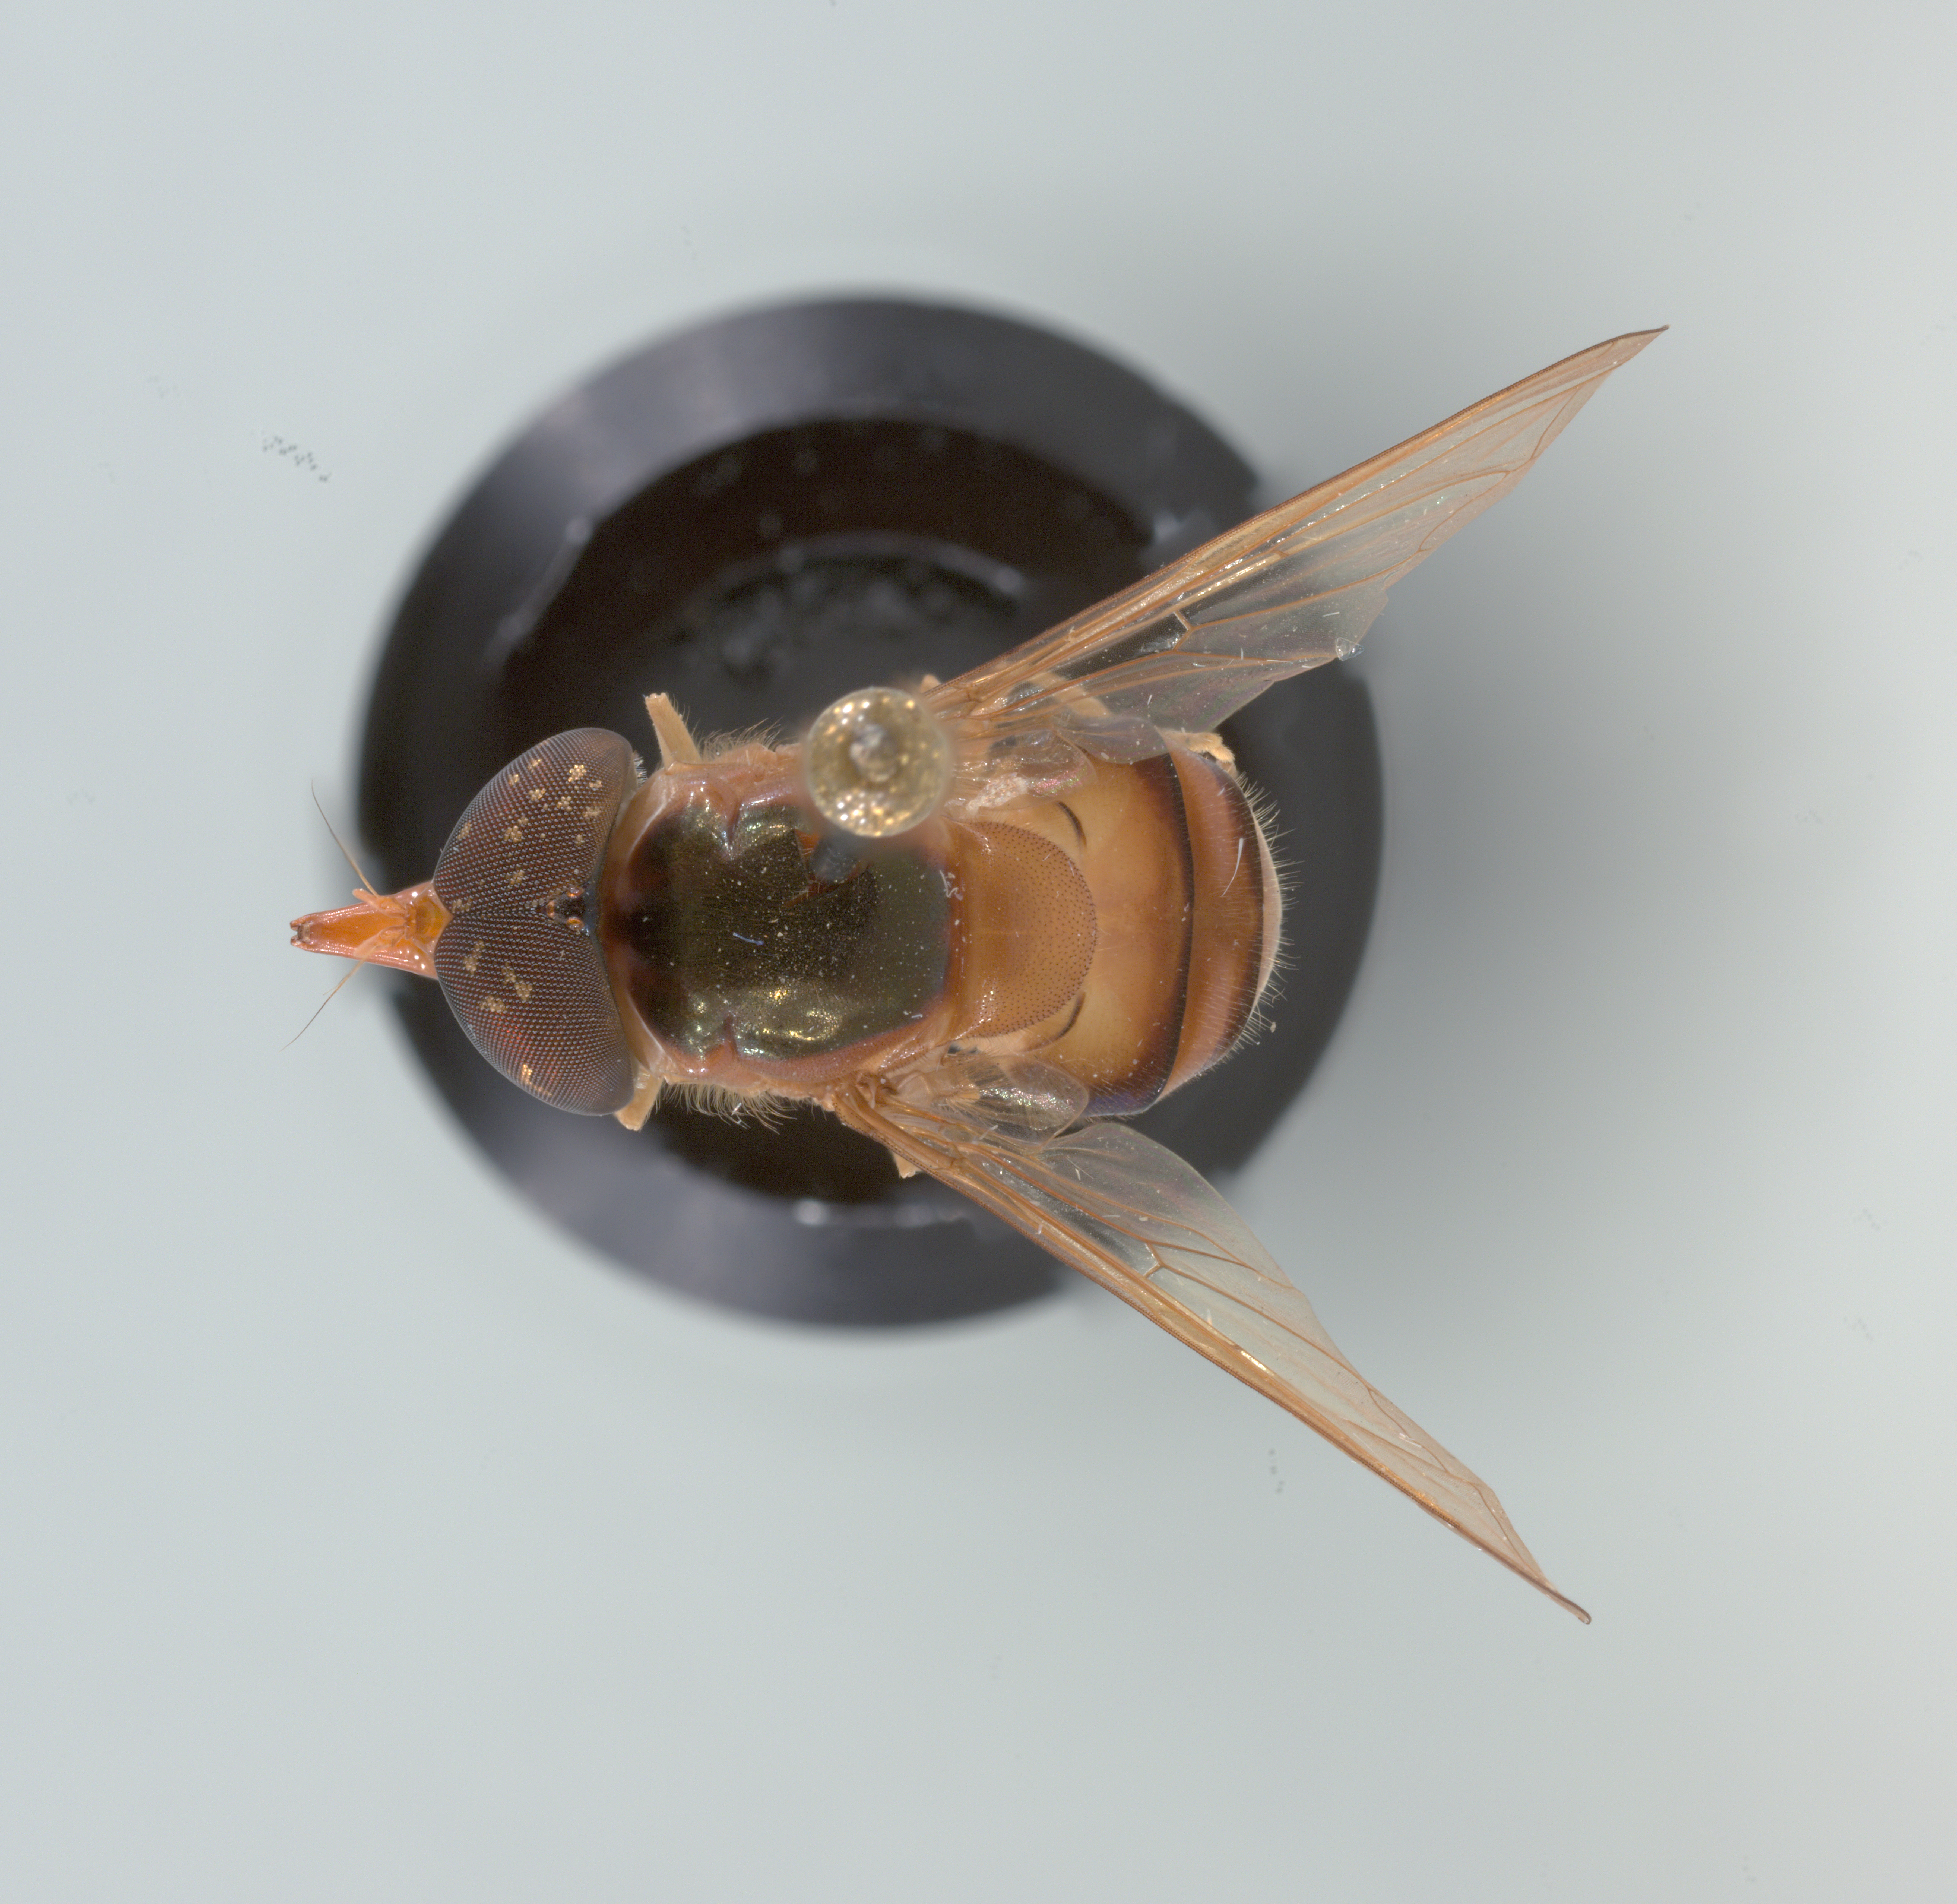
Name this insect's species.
Rhingia pellucens
